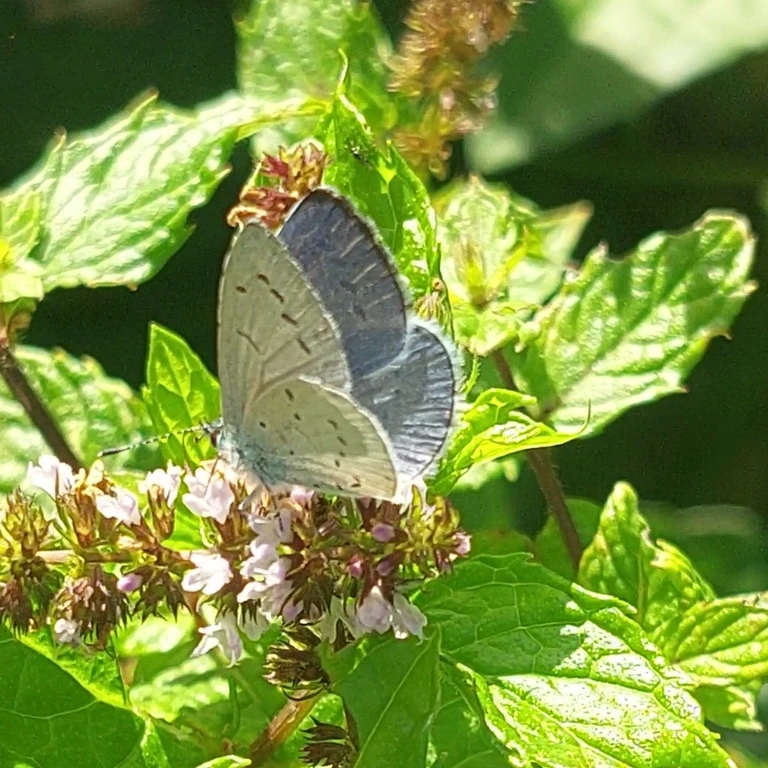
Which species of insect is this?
Celastrina argiolus
